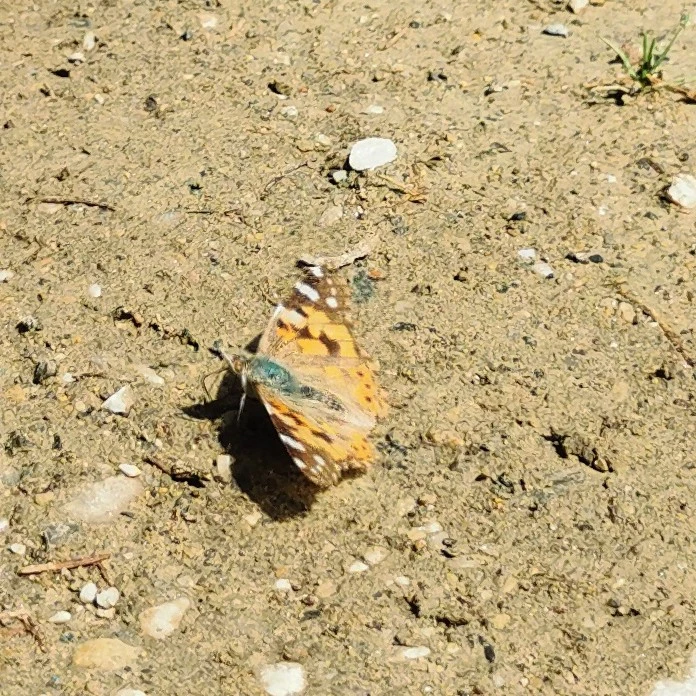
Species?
Vanessa cardui
